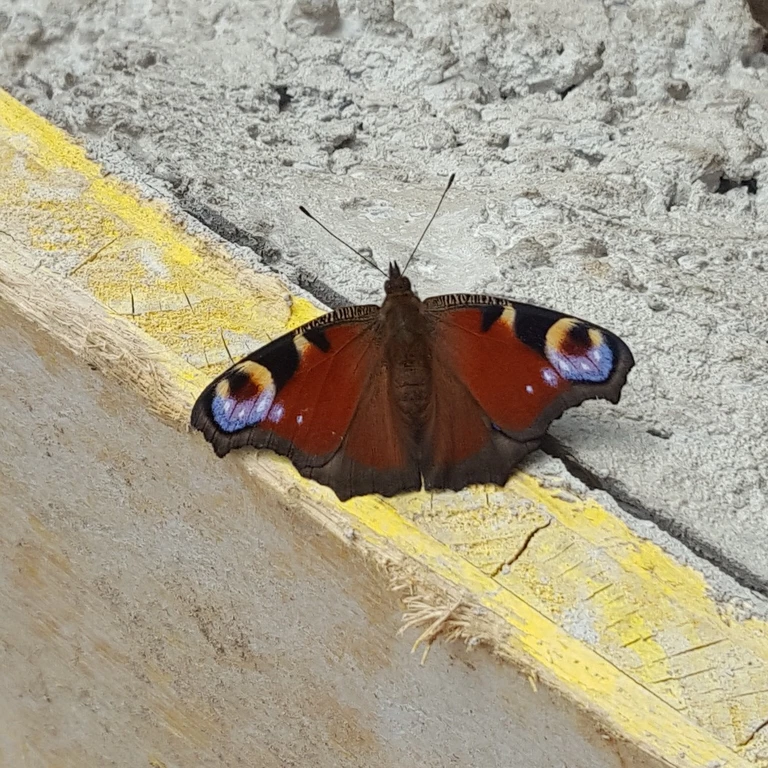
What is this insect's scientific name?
Aglais io
